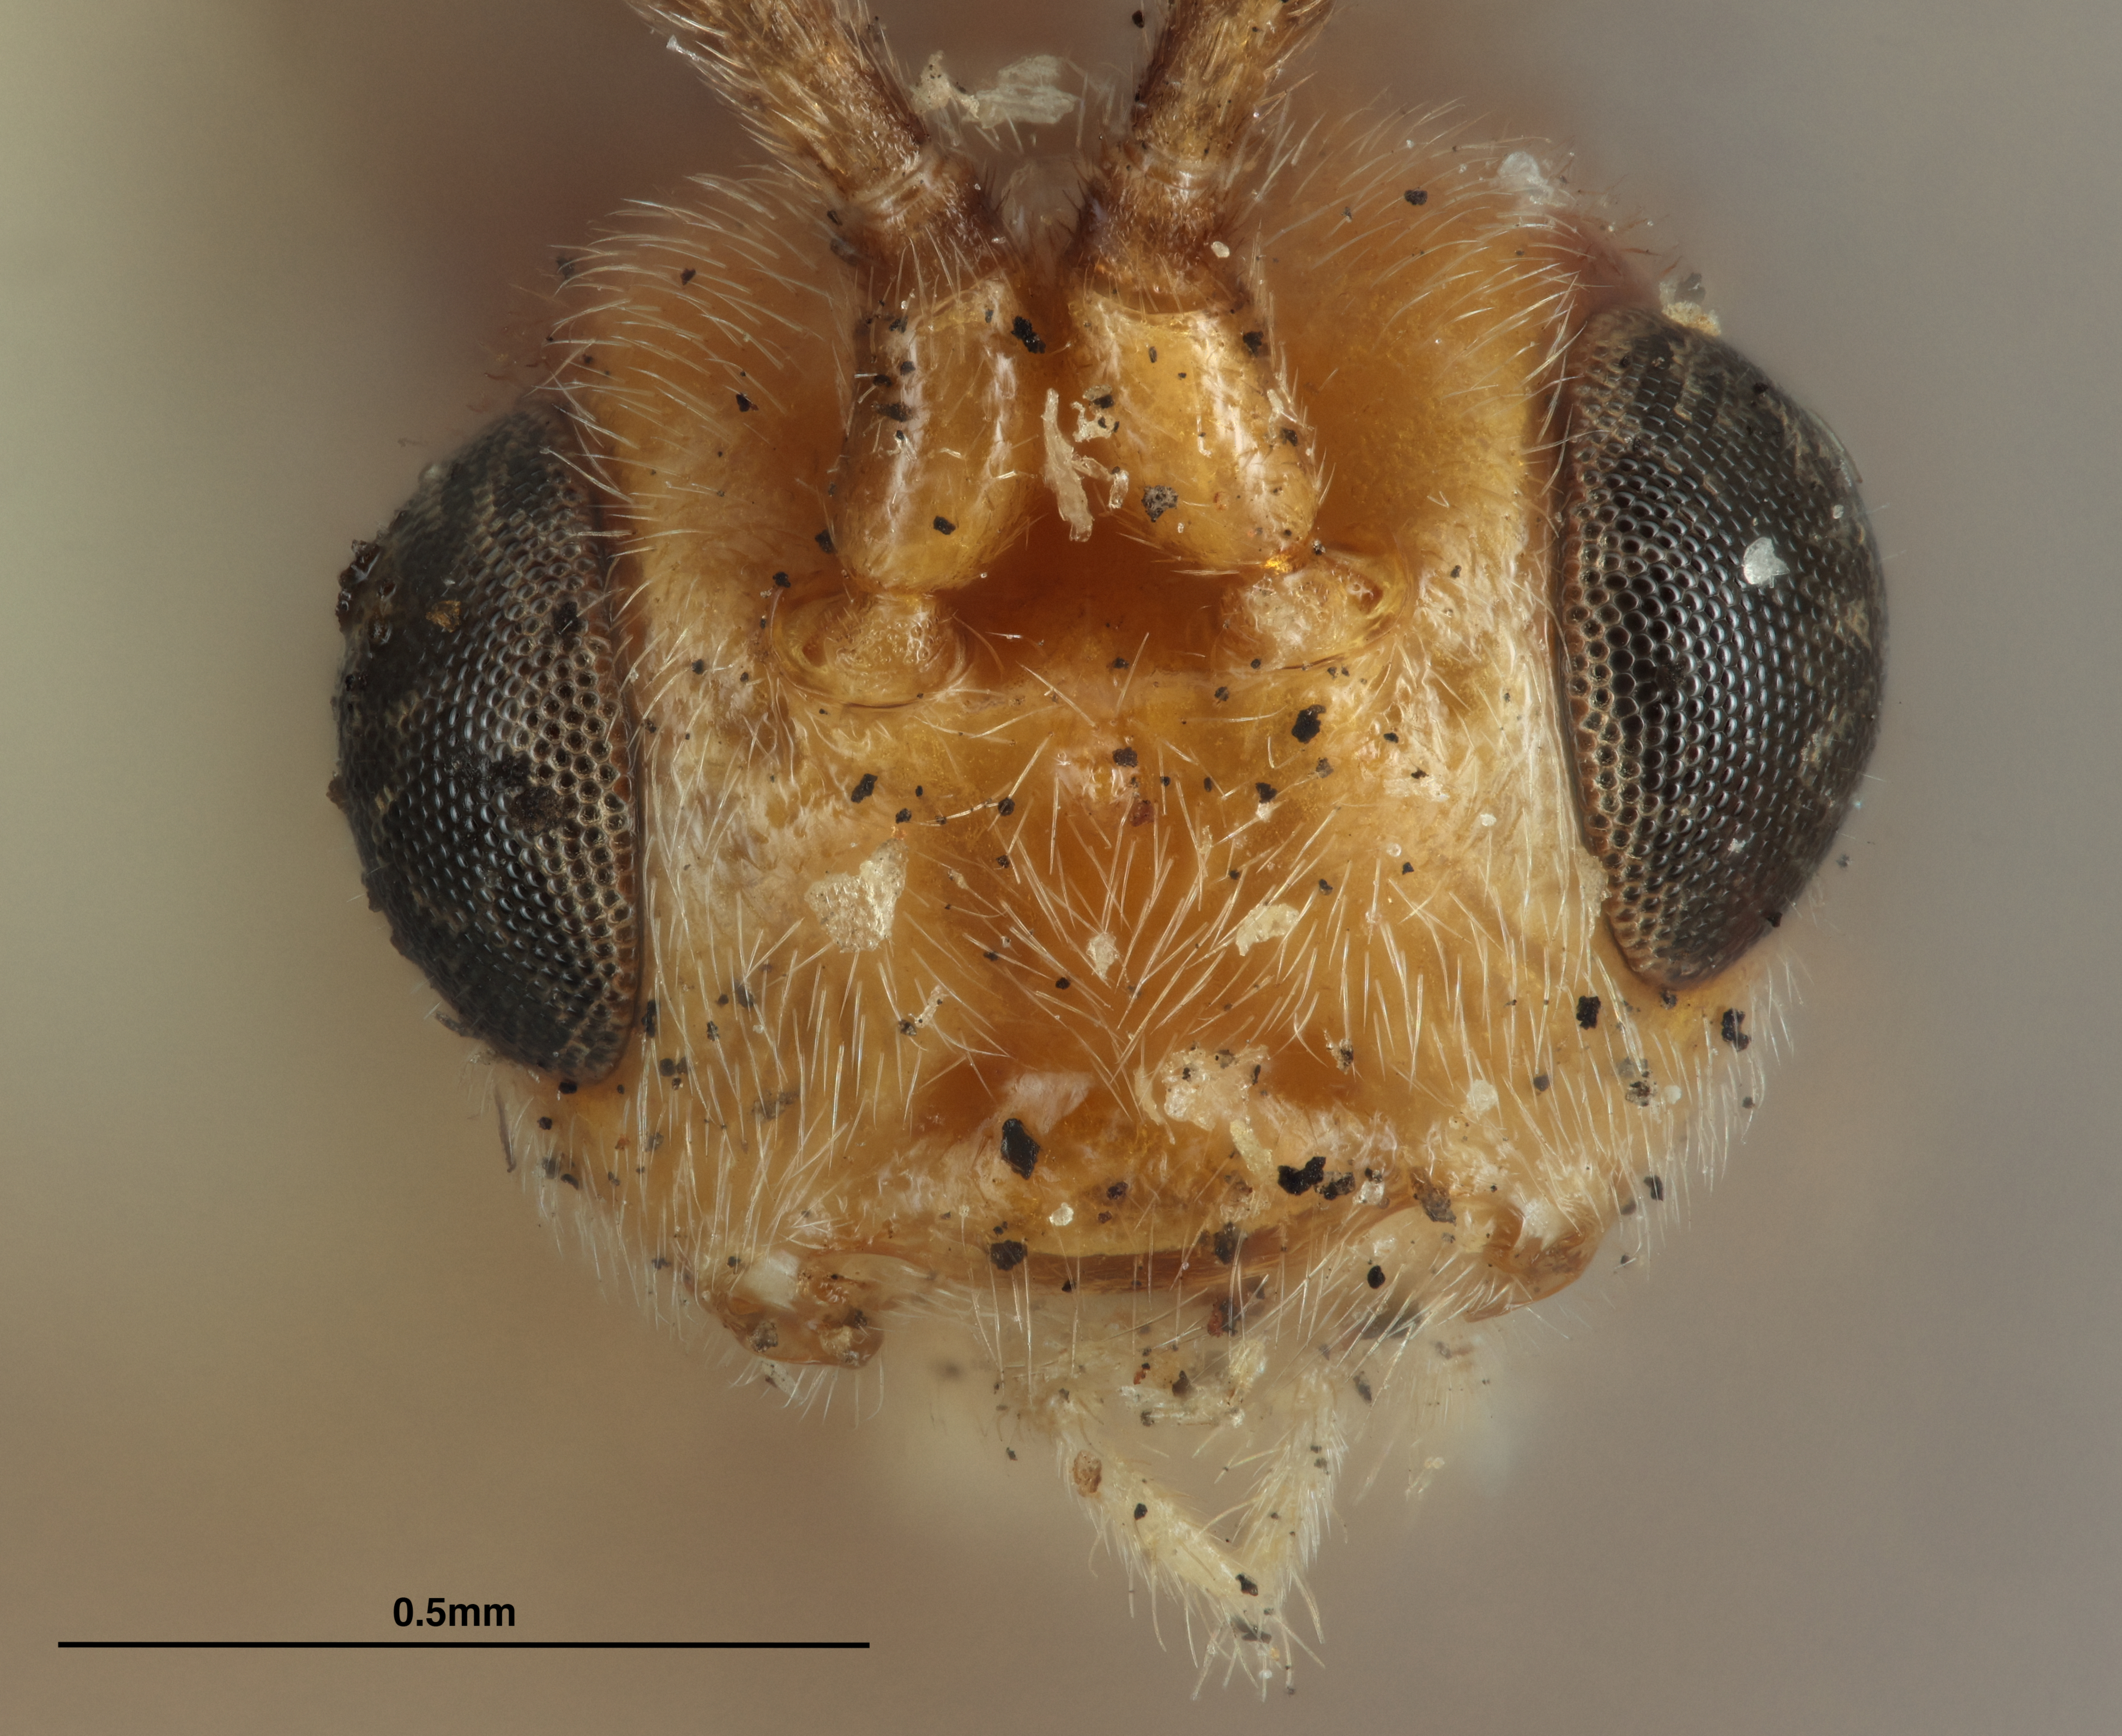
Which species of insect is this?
Aliolus patei
